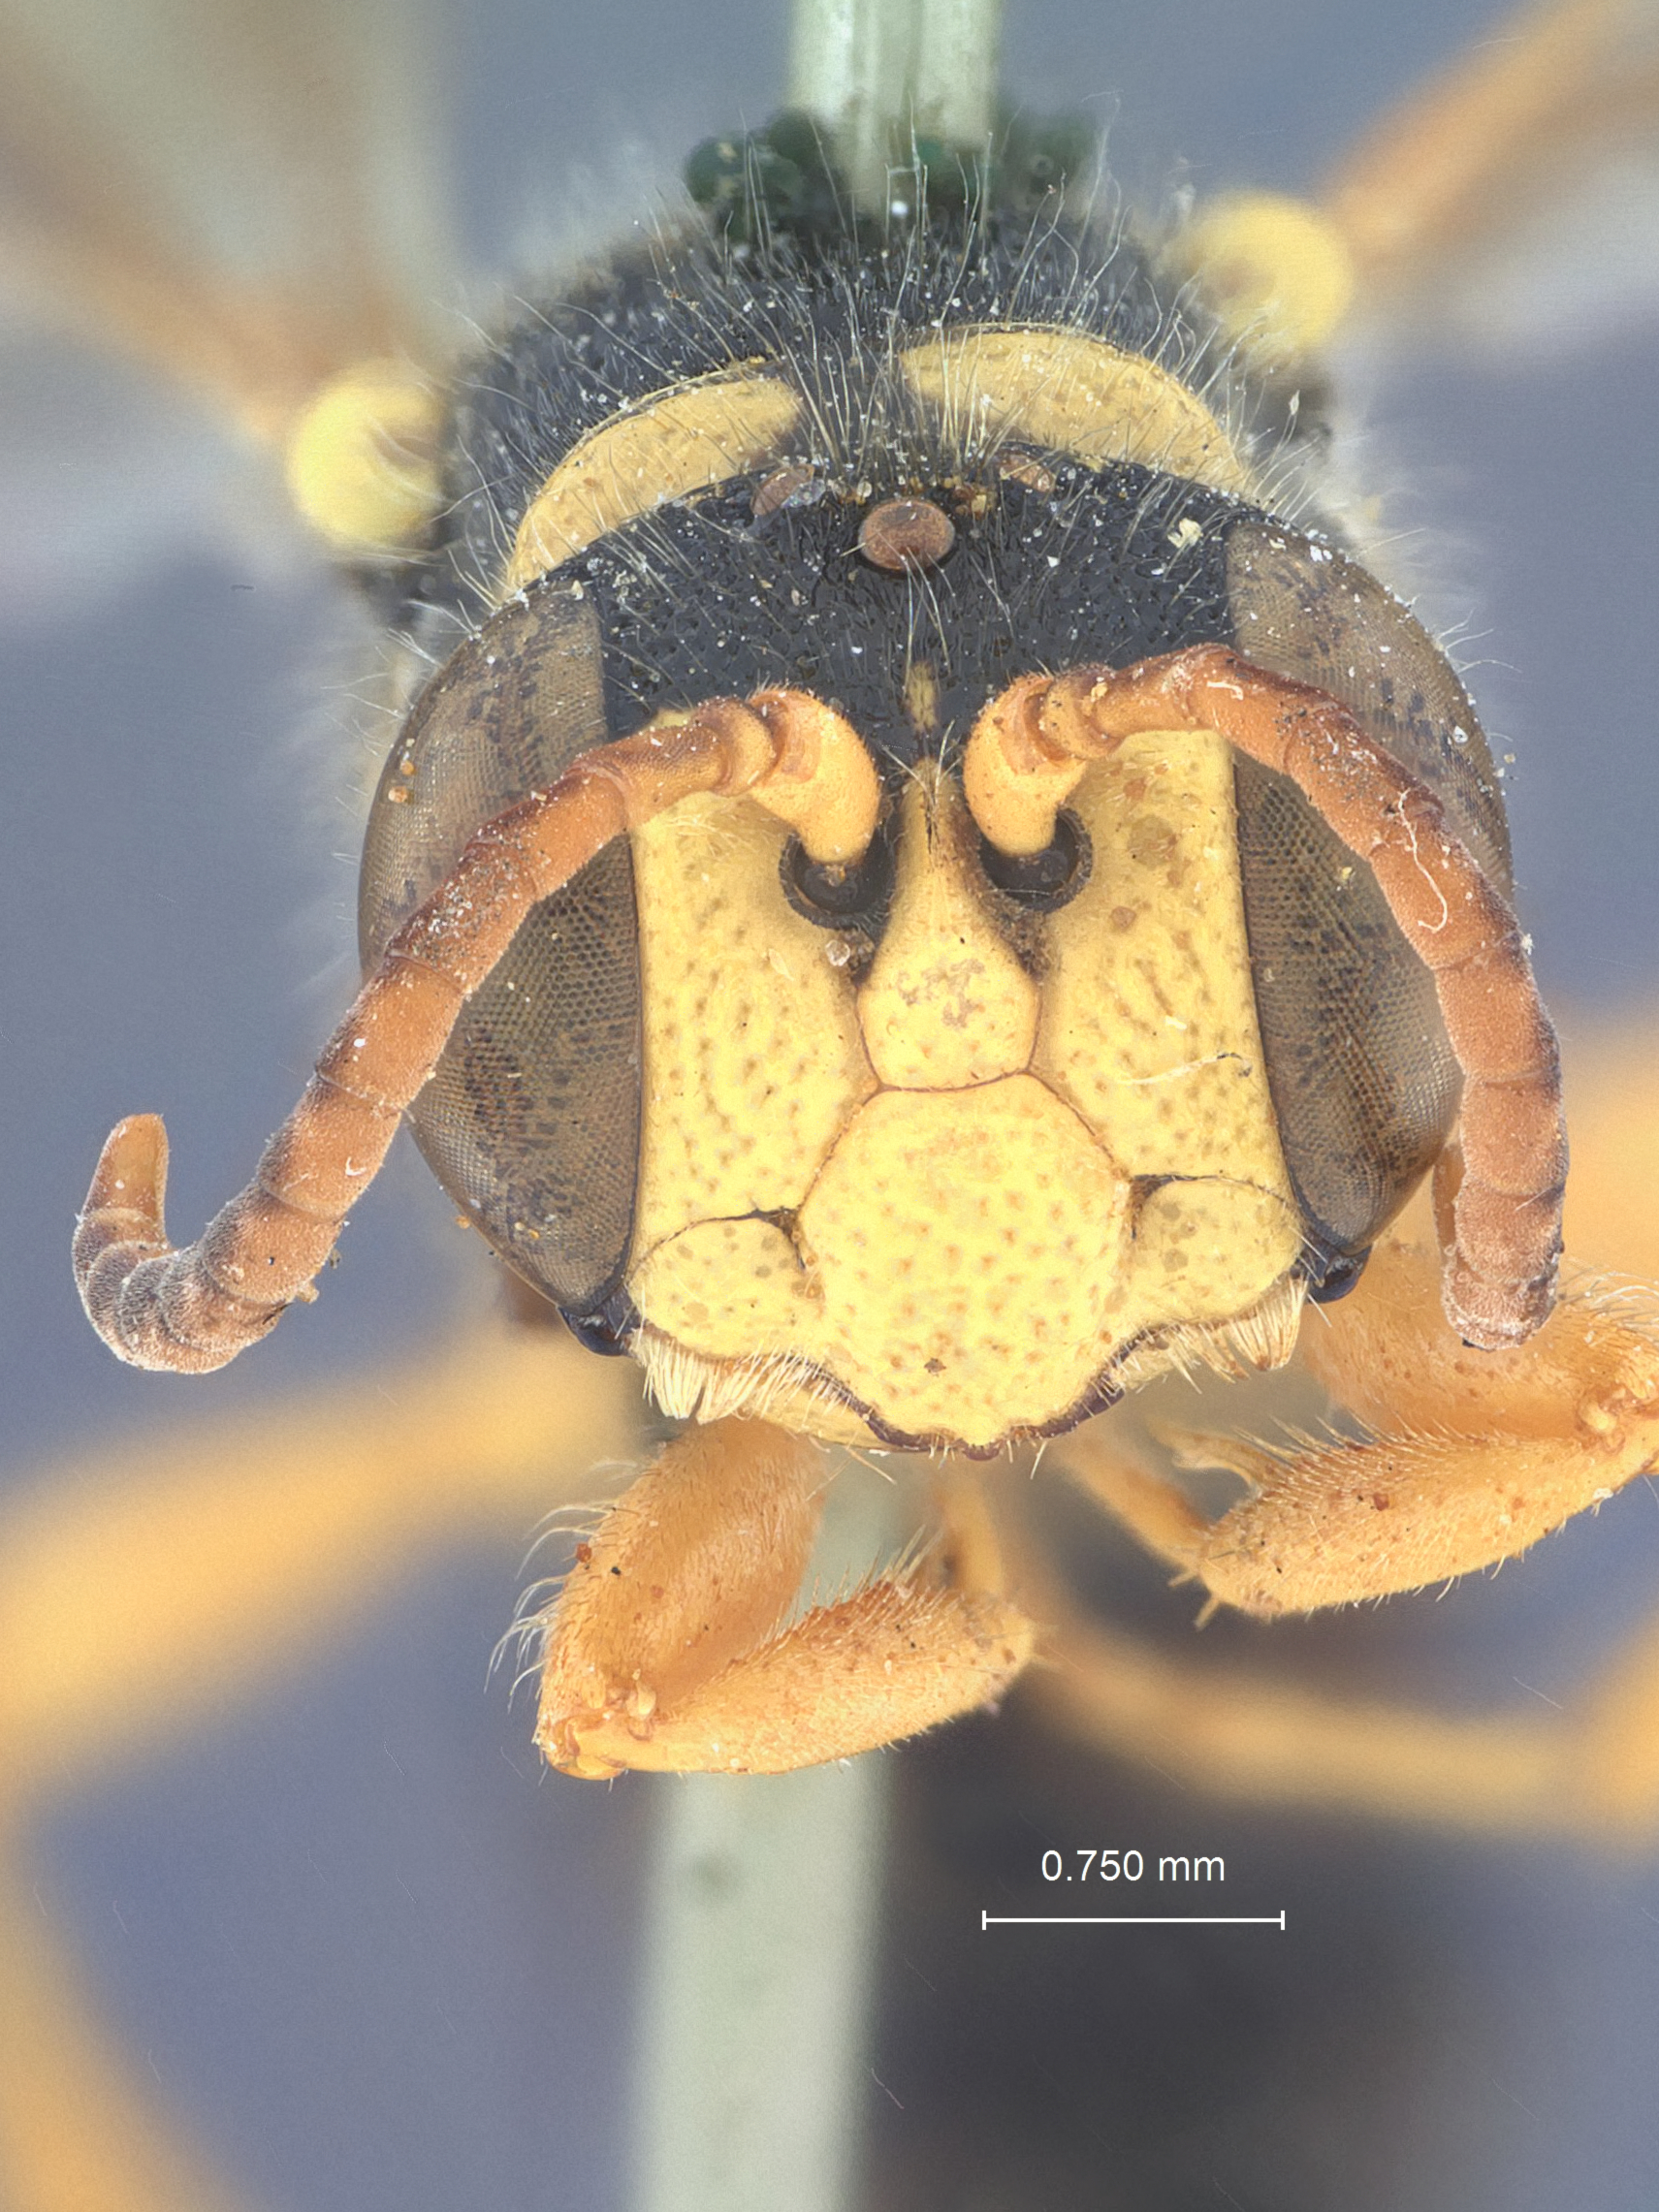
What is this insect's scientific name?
Cerceris arenaria
